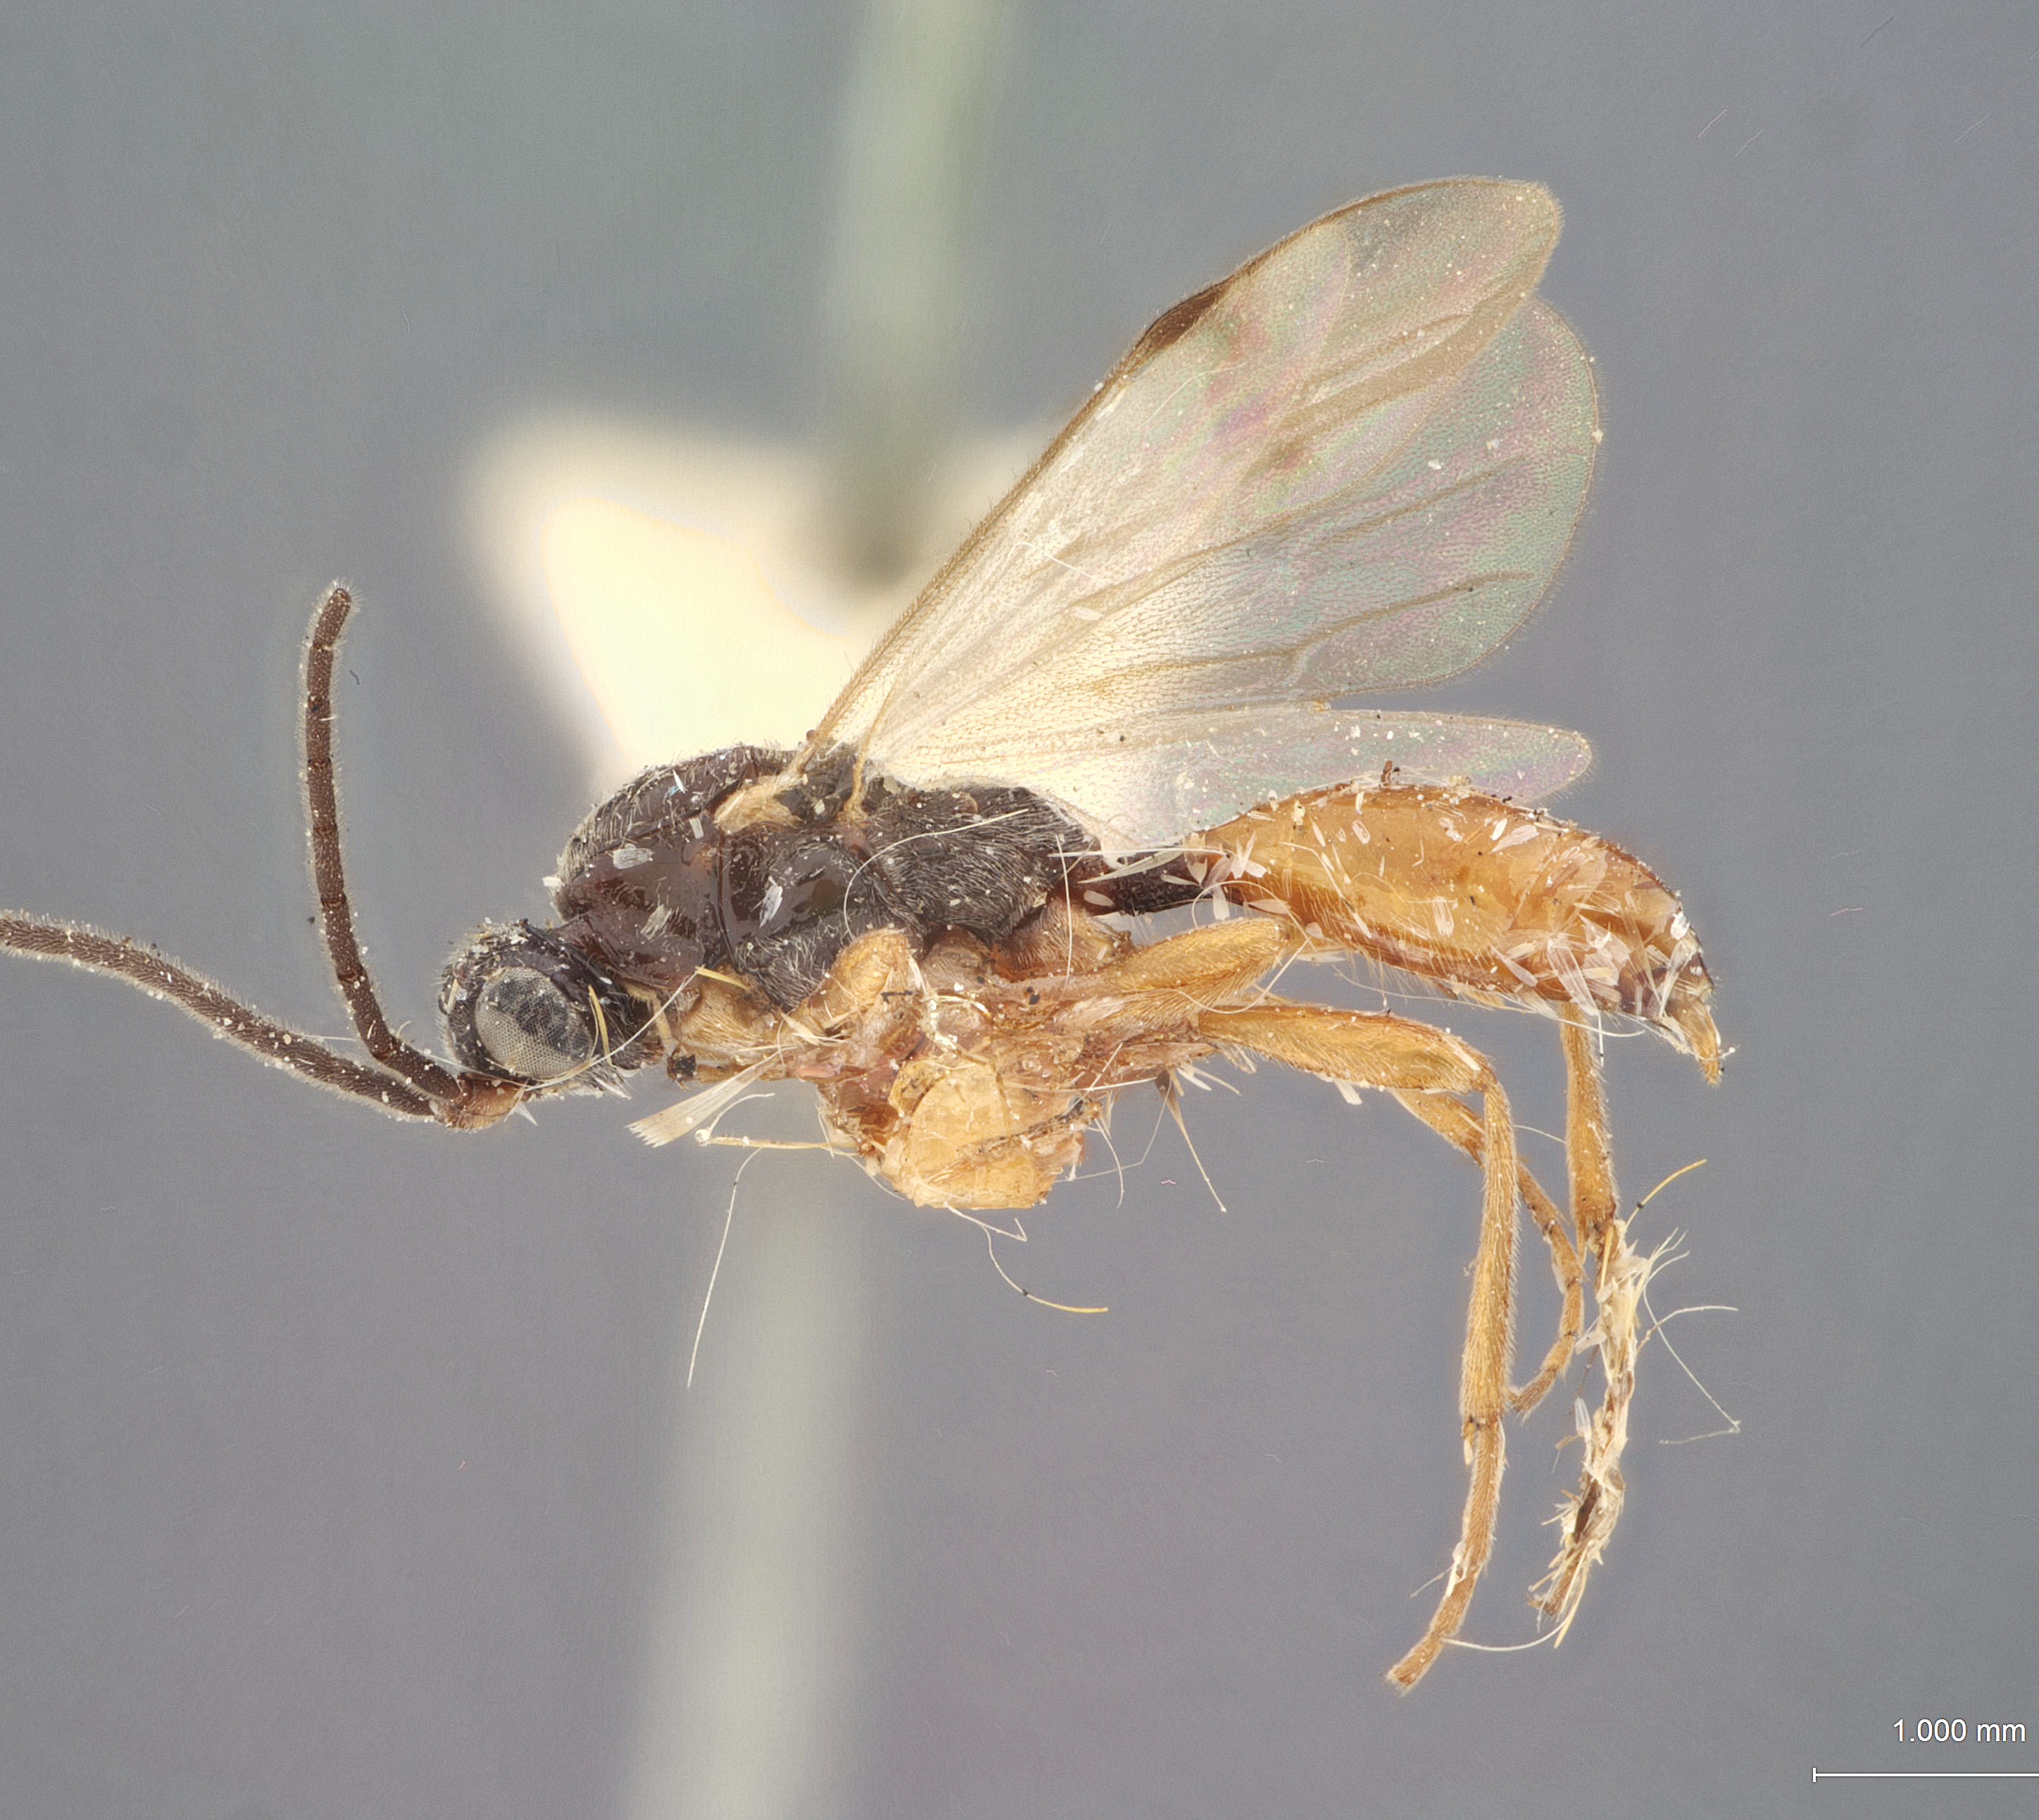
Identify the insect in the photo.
Proctotrupes melliventris
